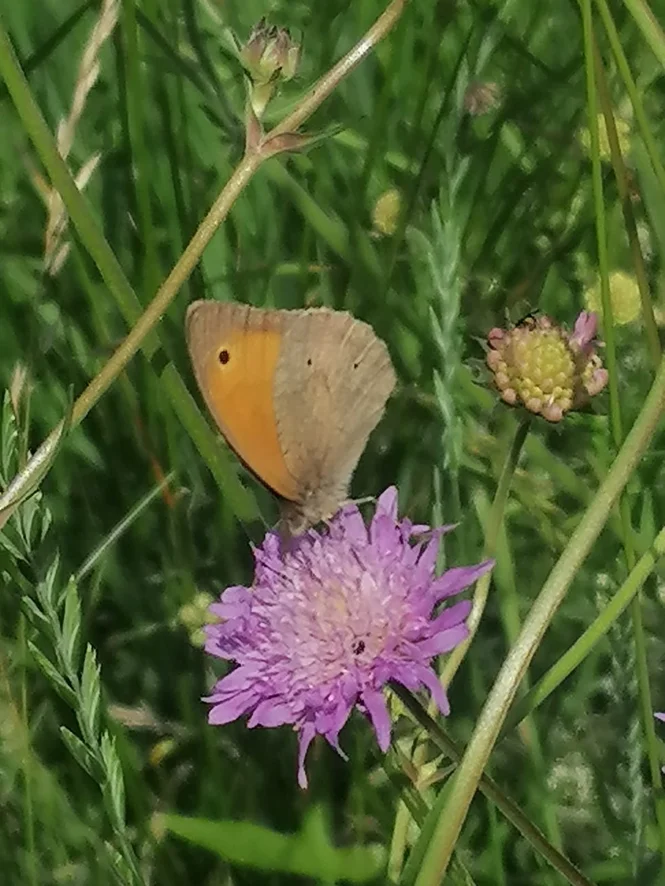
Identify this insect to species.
Maniola jurtina
